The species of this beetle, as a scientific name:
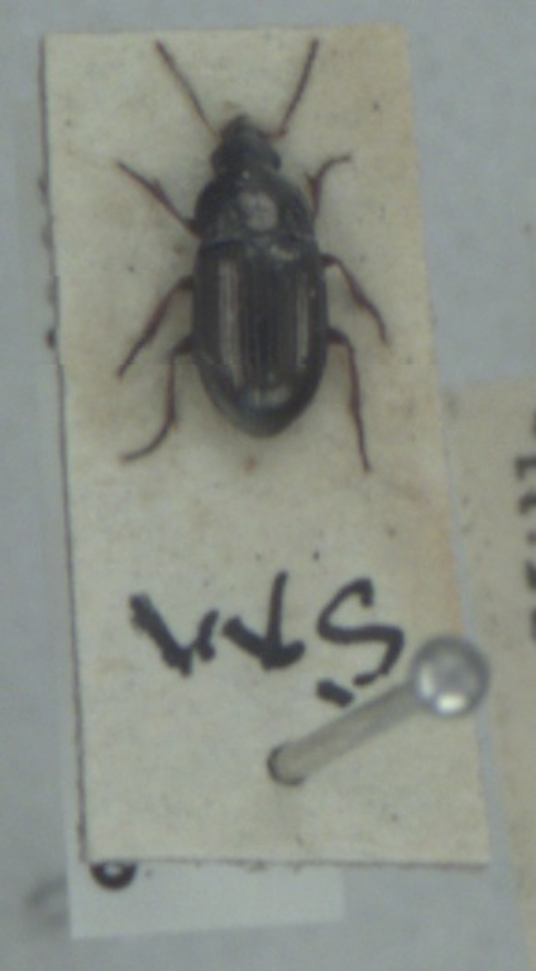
Amara tibialis
